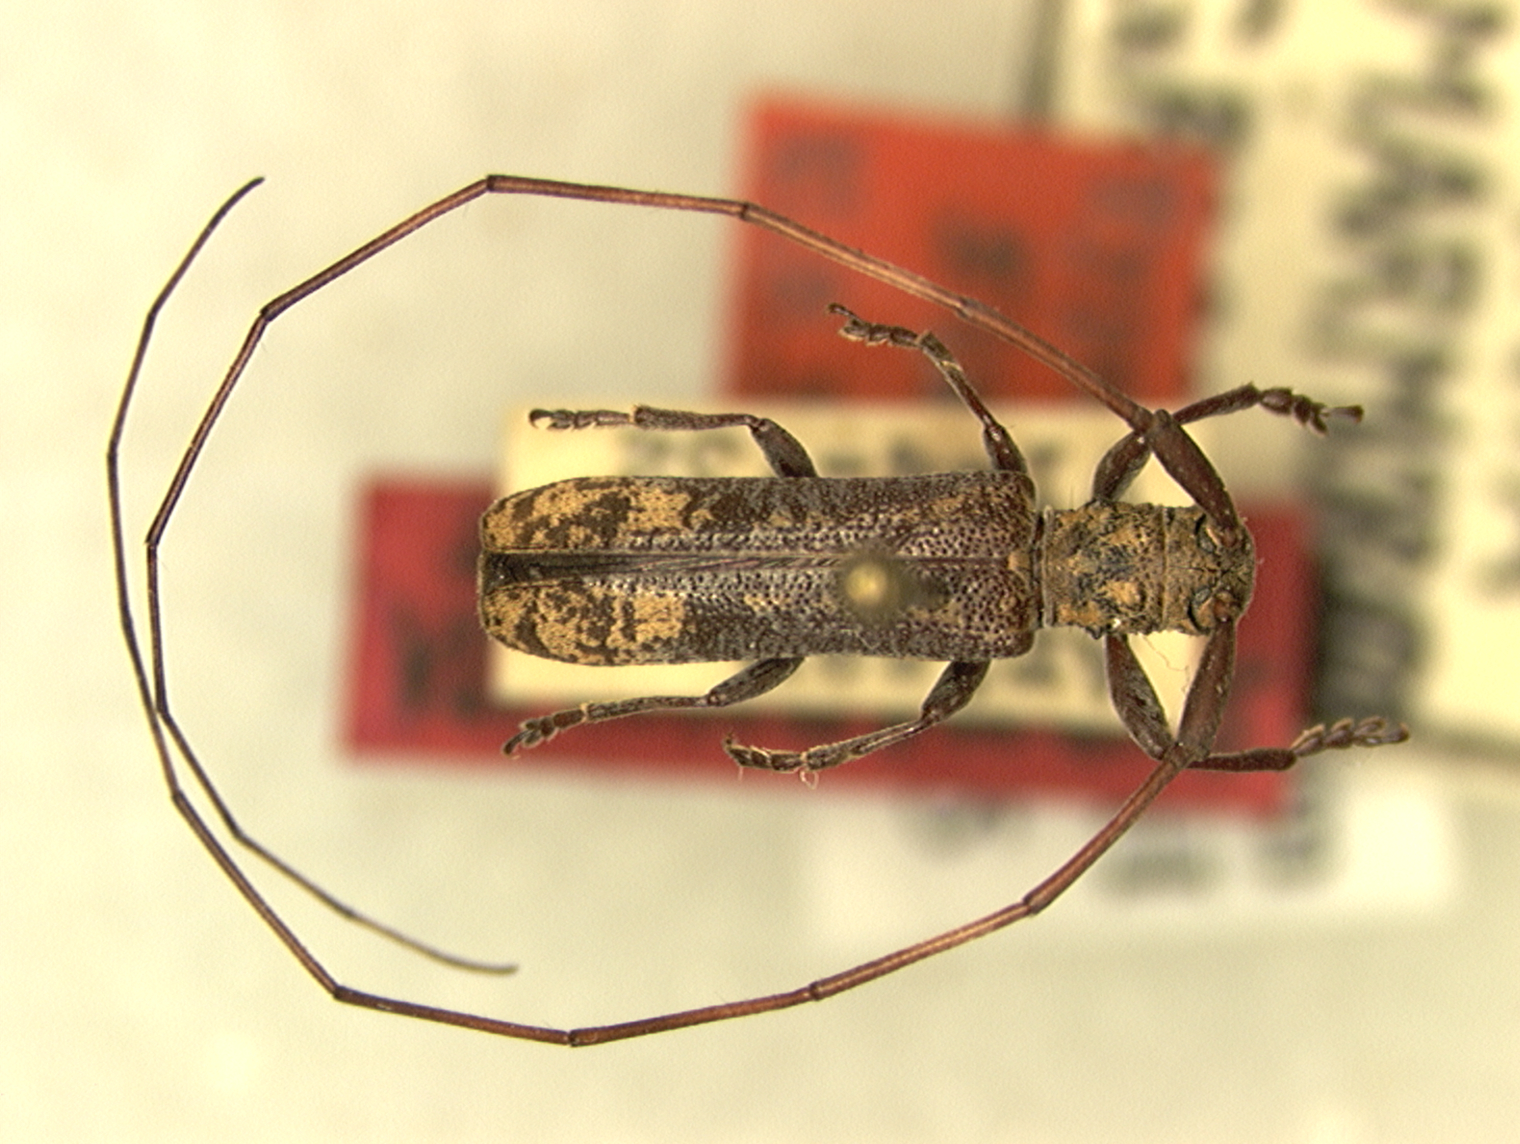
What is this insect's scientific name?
Paruraecha submarmorata (also Arisania submarmorata)
